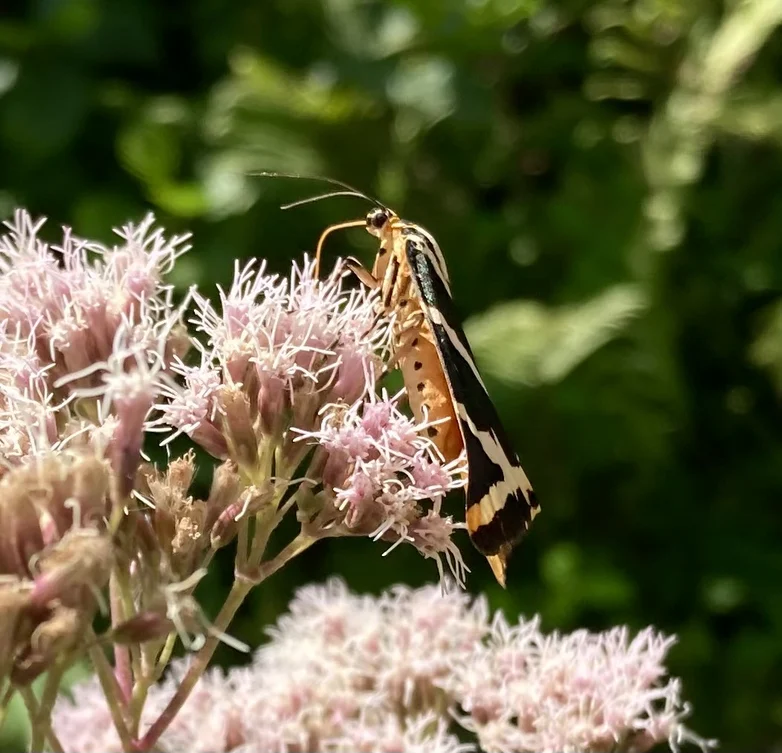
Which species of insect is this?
Euplagia quadripunctaria
